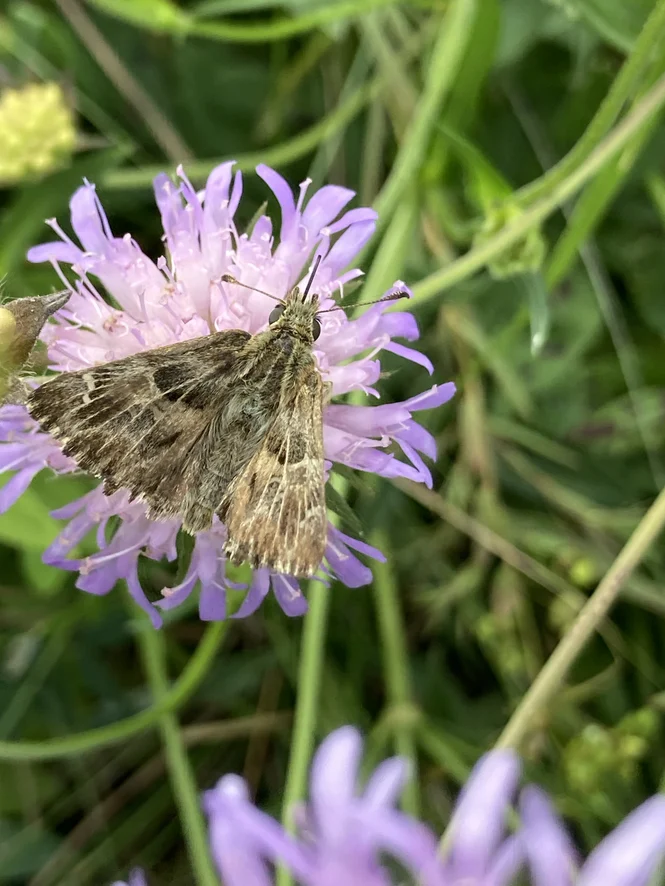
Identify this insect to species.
Carcharodus alceae
